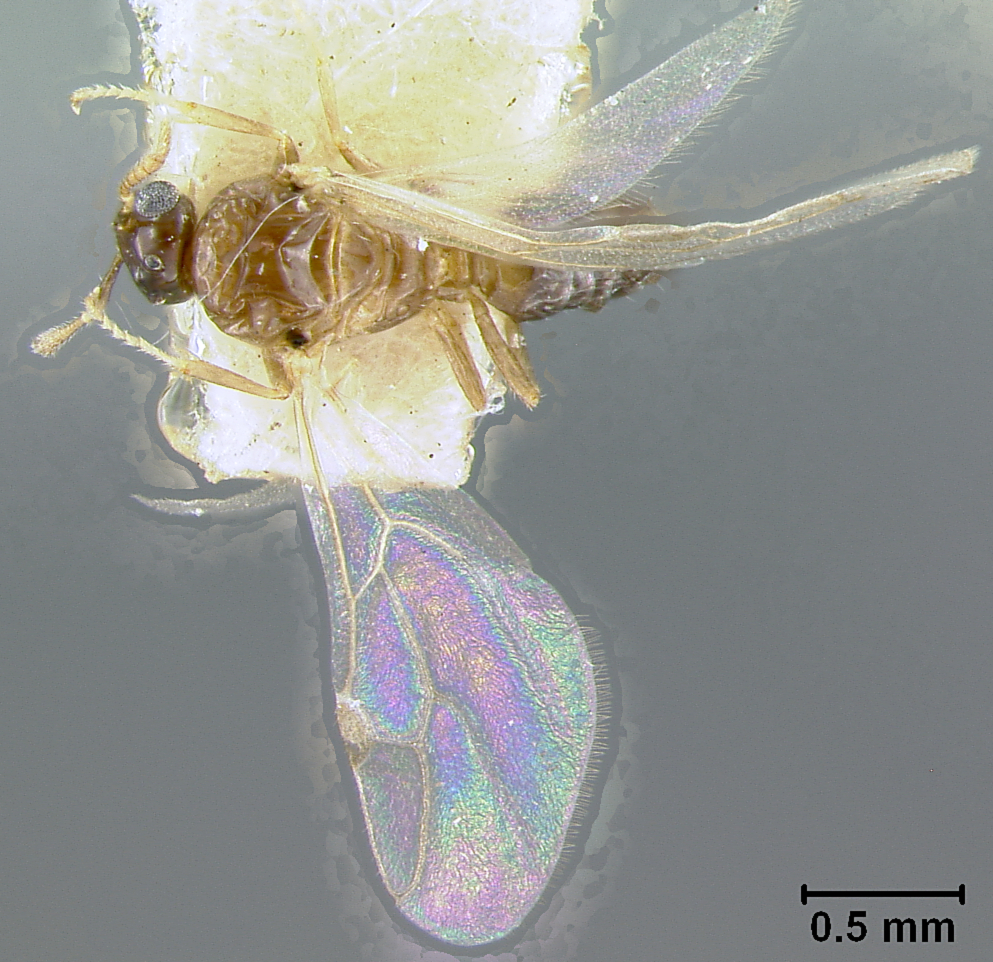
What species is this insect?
Myrmelachista costaricensis
